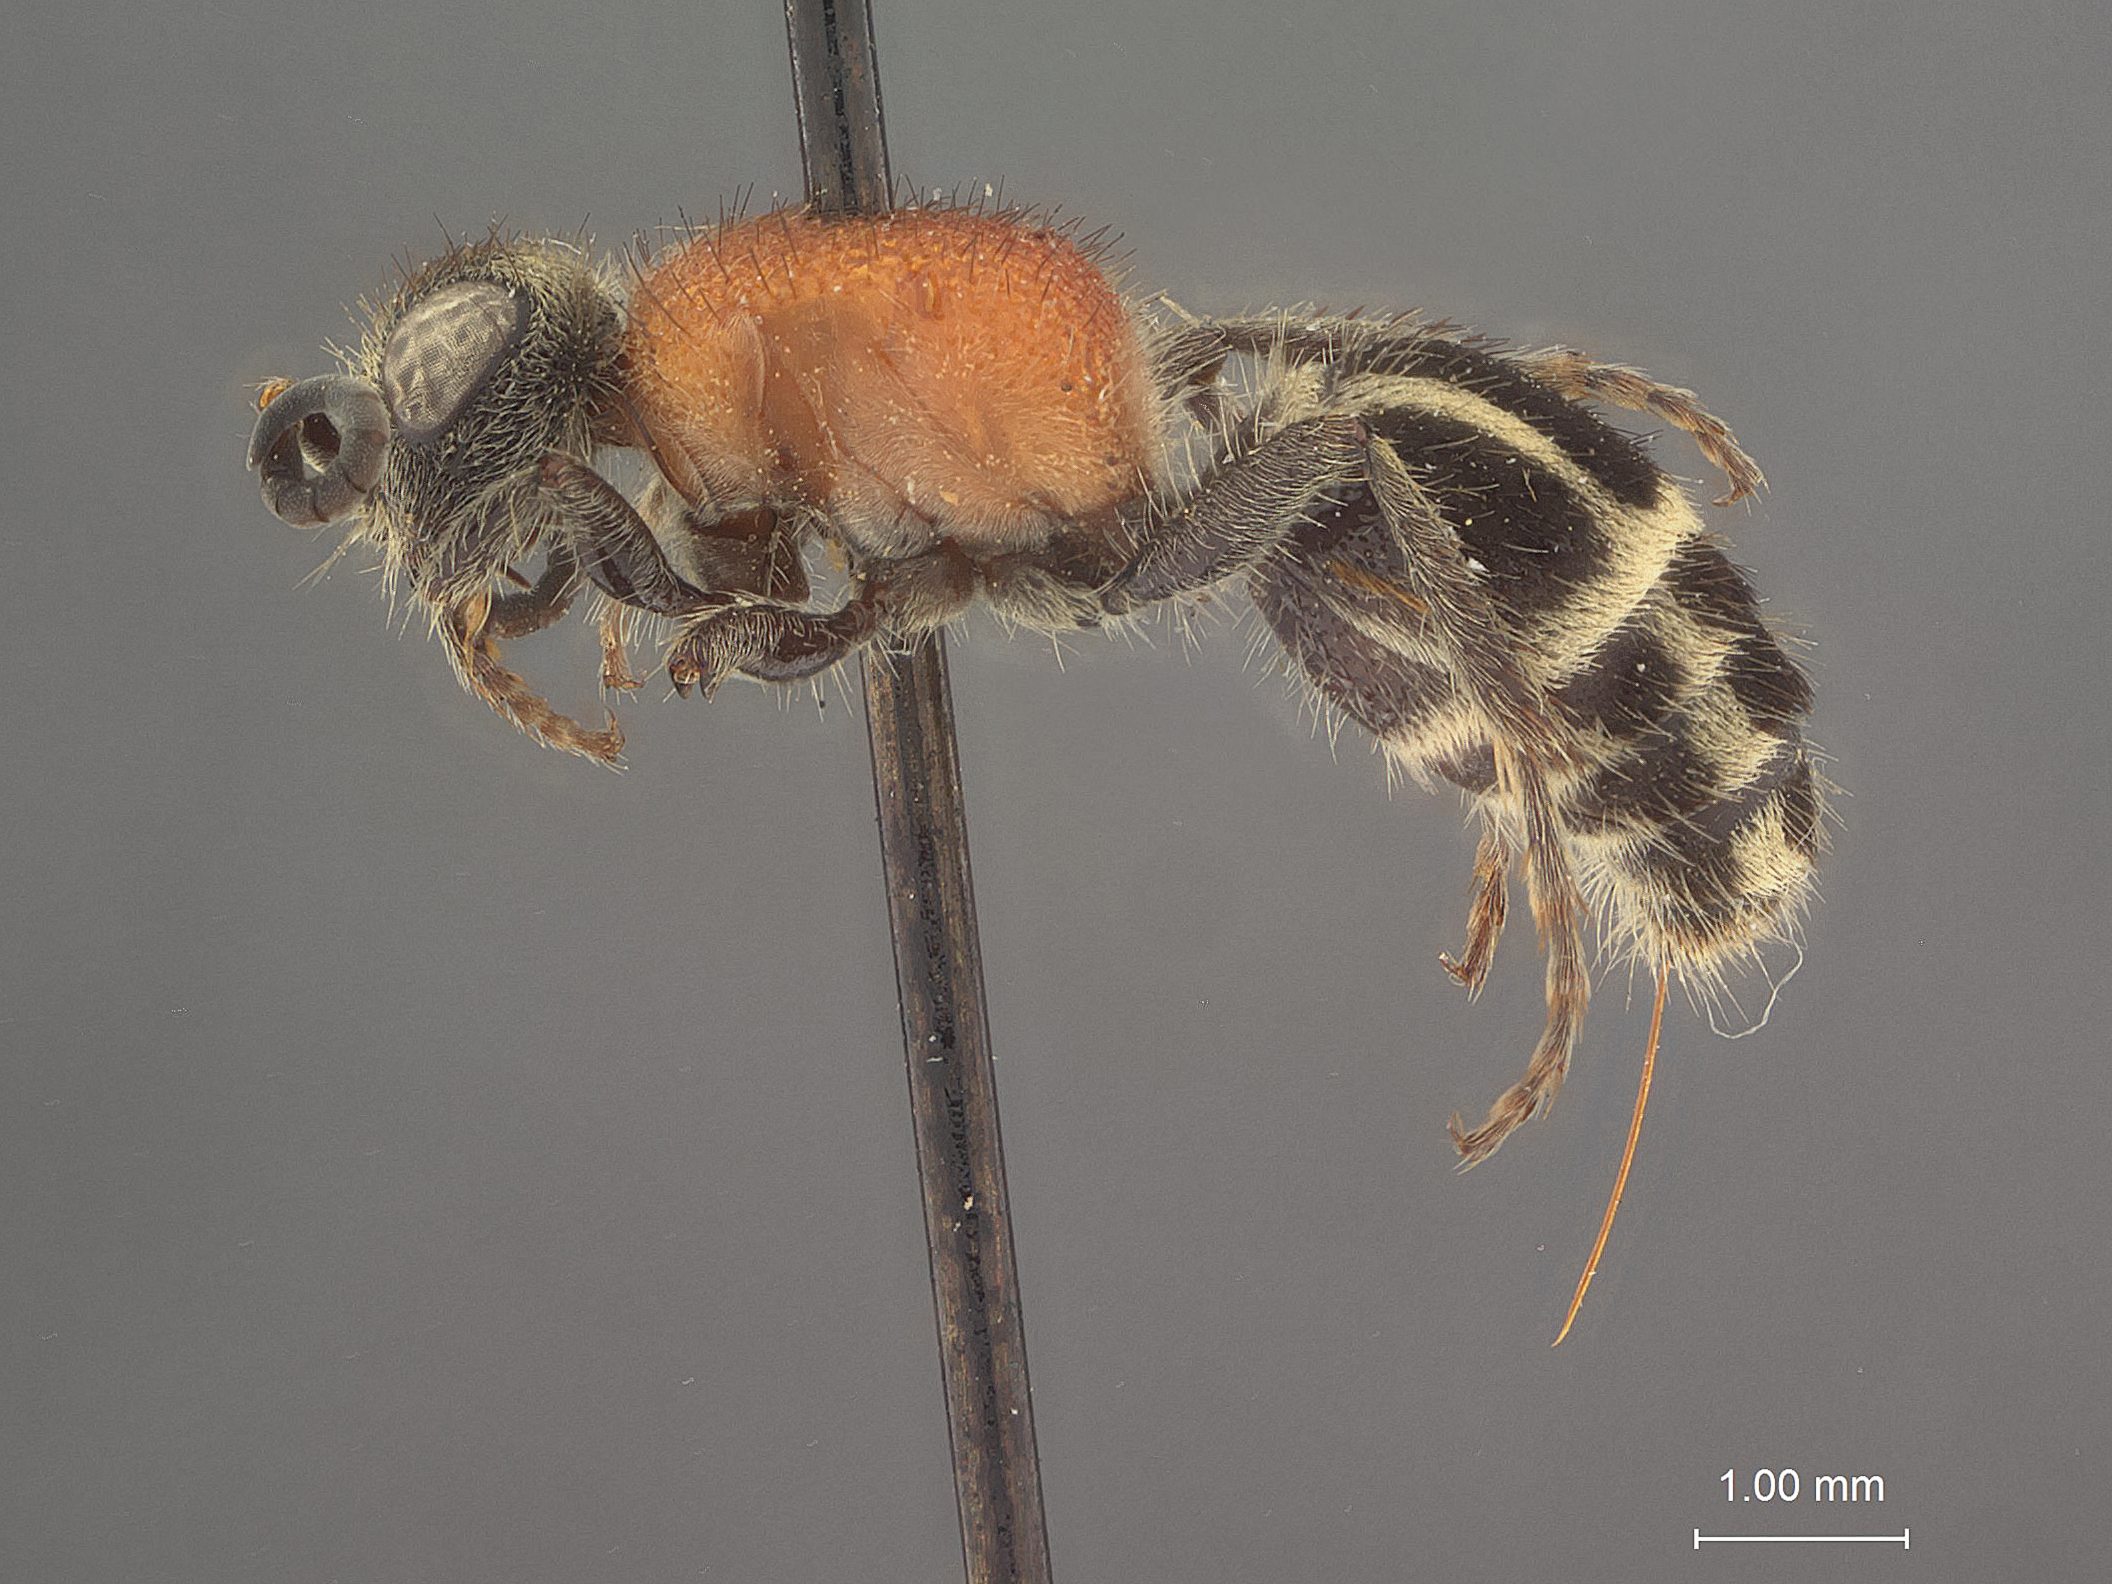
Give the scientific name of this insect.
Timulla mulfordi
